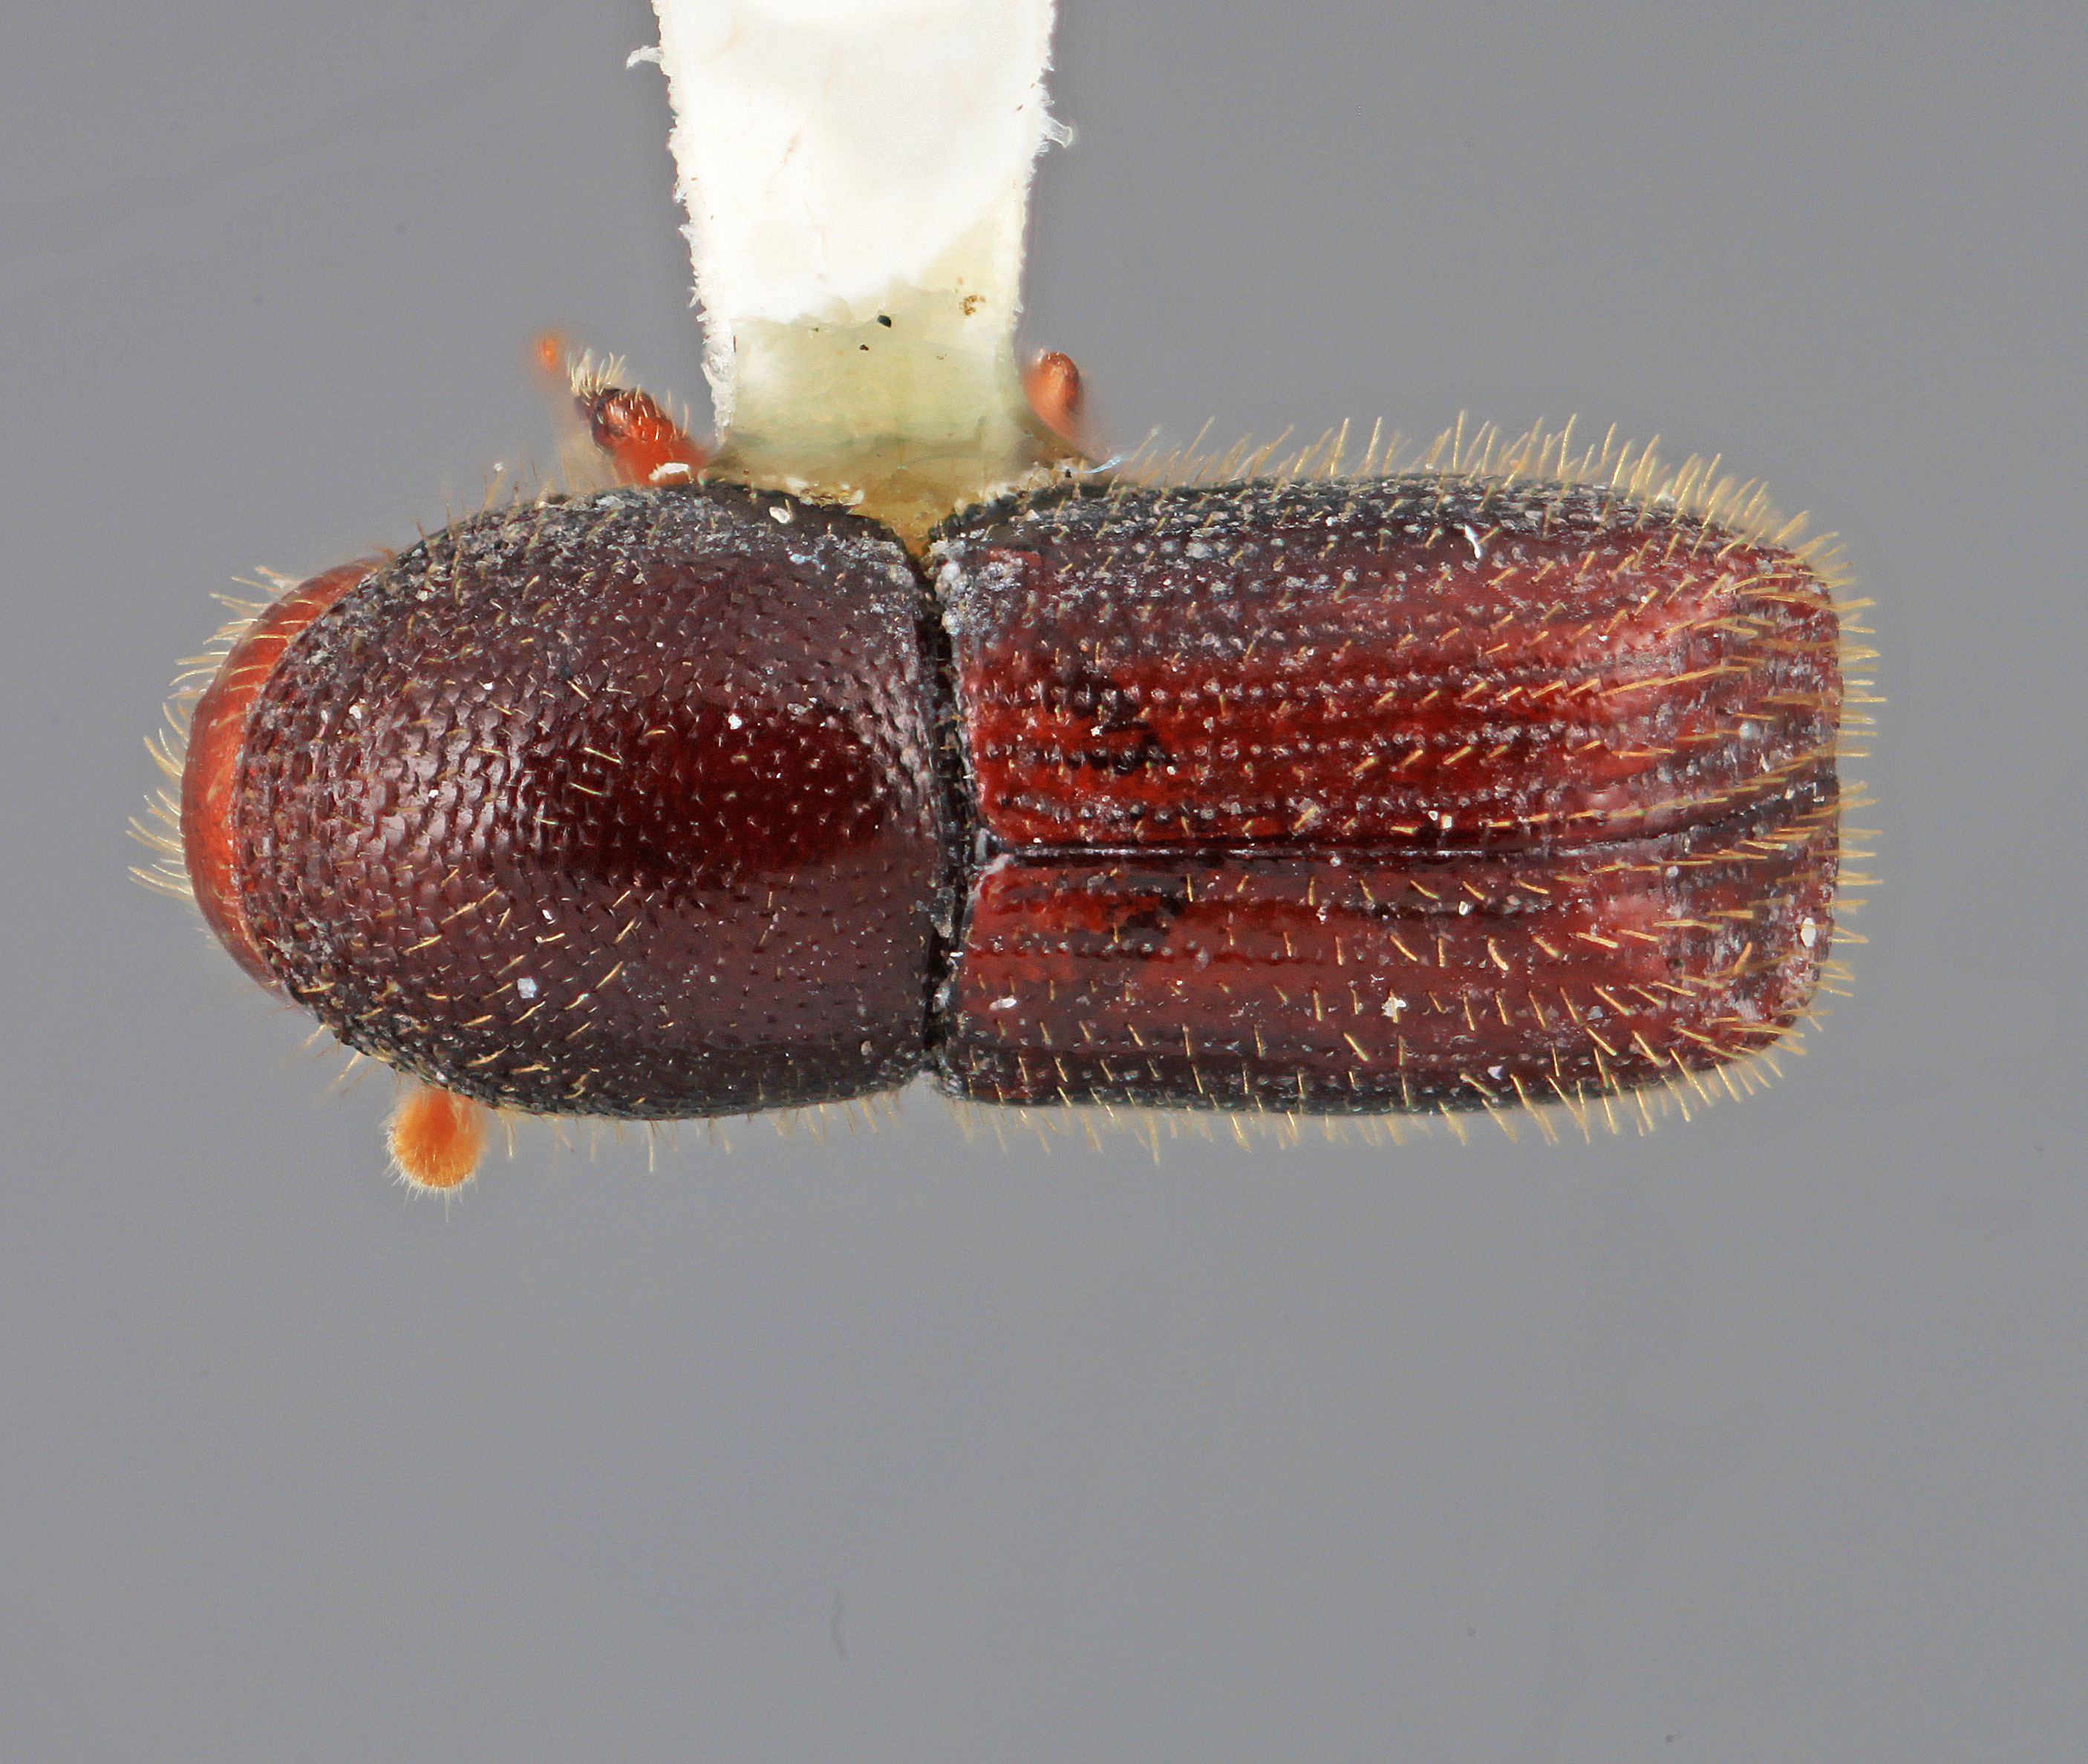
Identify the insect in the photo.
Dendrocranulus diversus
